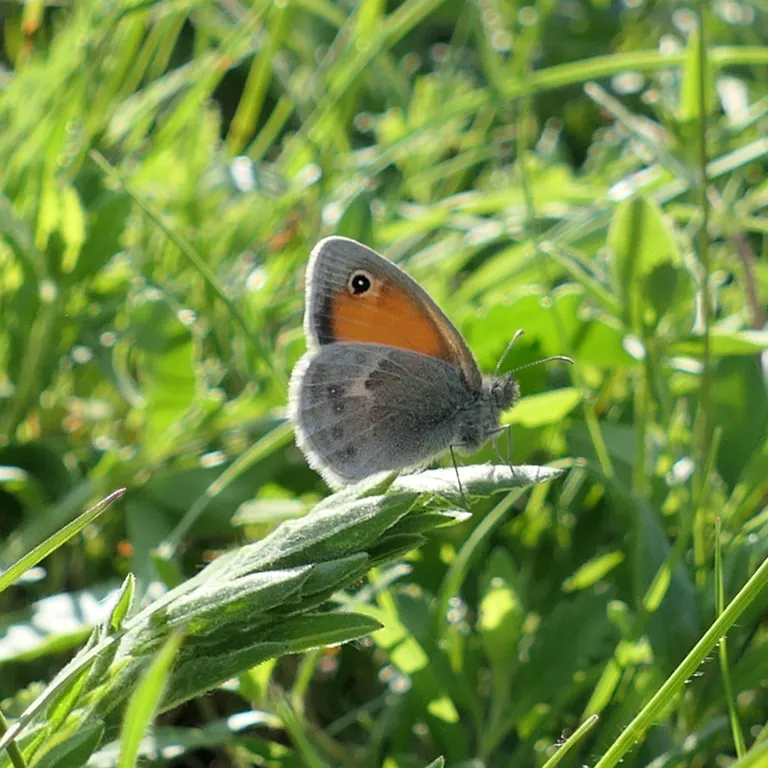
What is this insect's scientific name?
Coenonympha pamphilus
